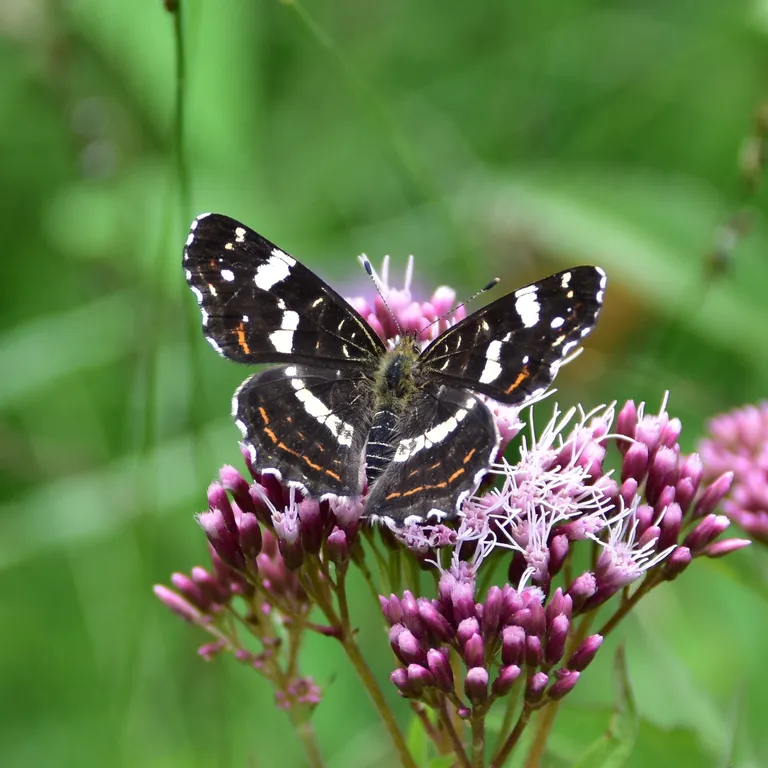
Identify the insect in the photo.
Araschnia levana
